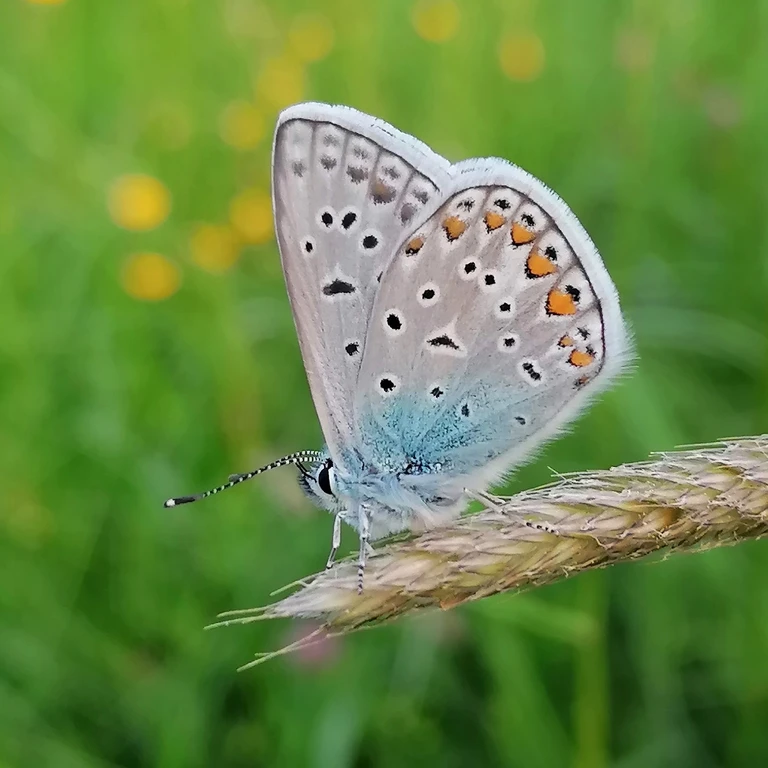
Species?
Polyommatus icarus
